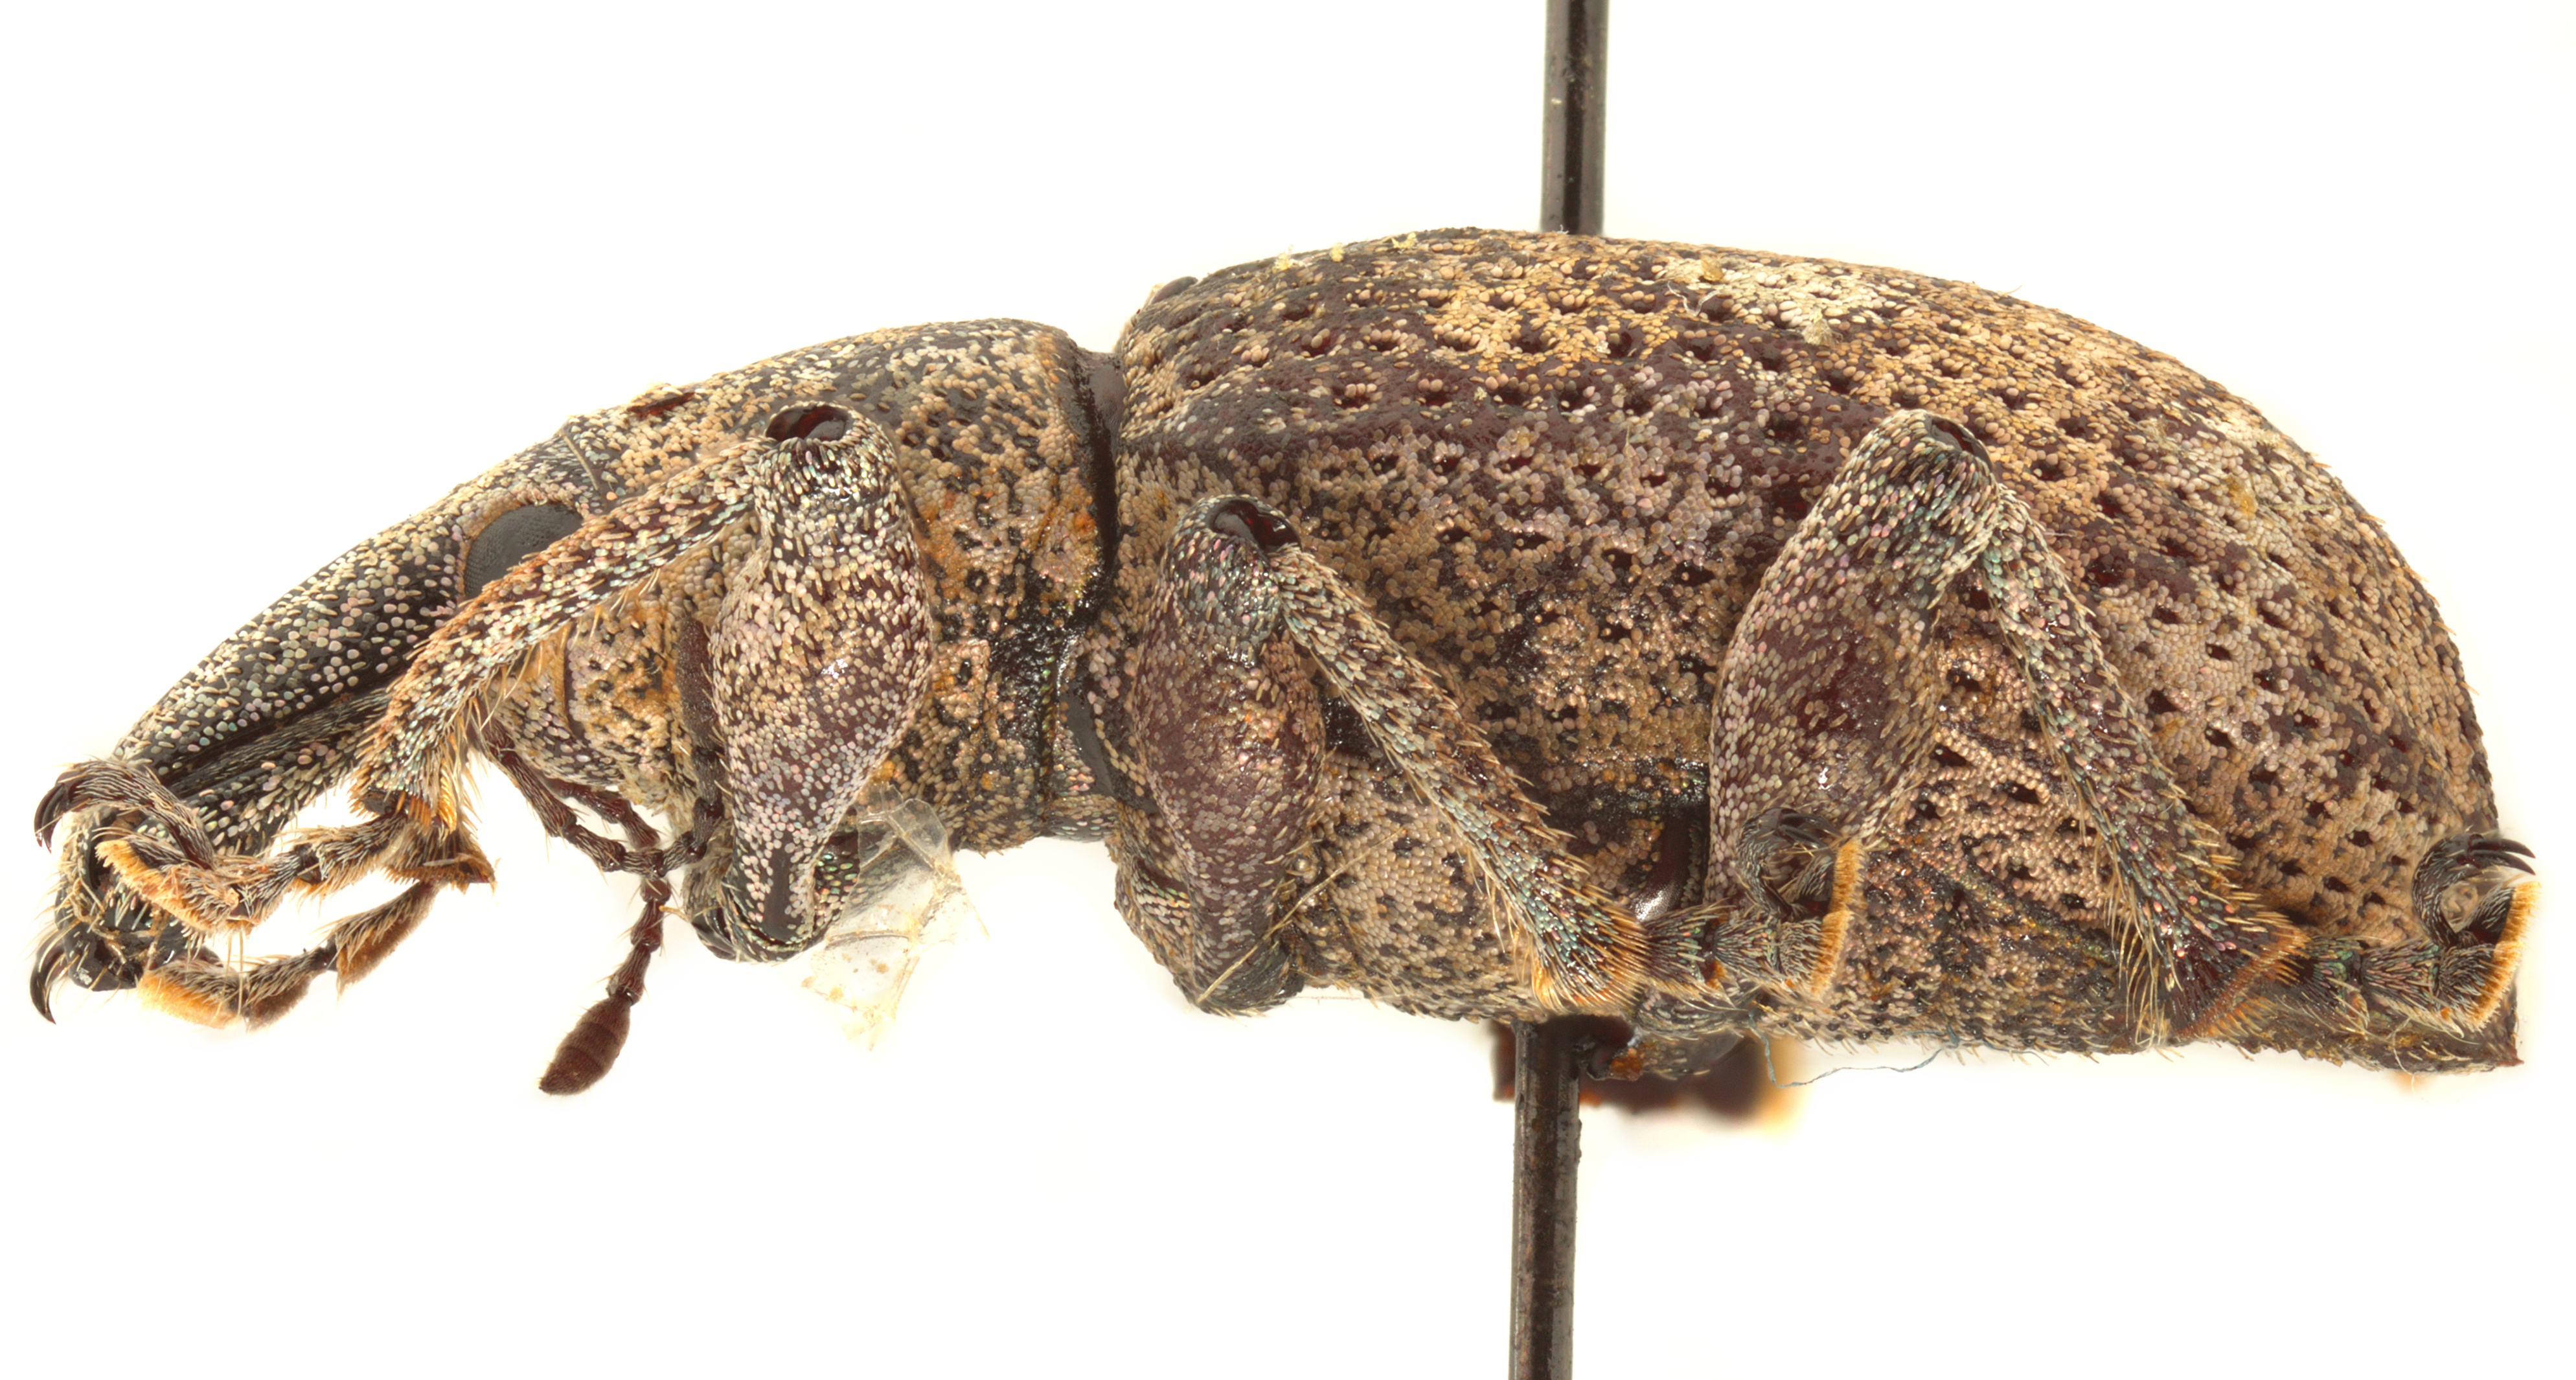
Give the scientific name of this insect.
Hypoptus macularis
